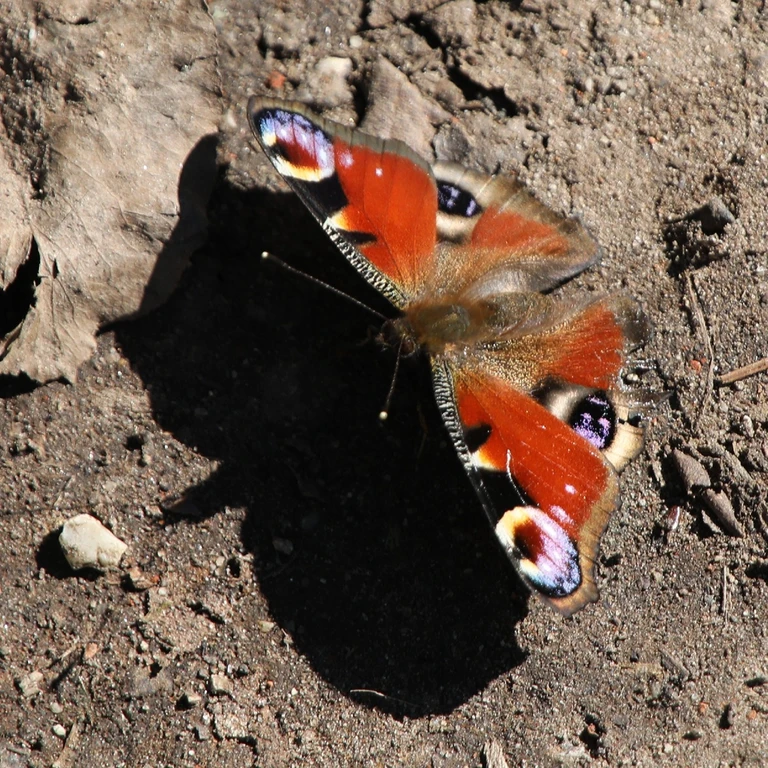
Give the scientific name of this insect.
Aglais io
